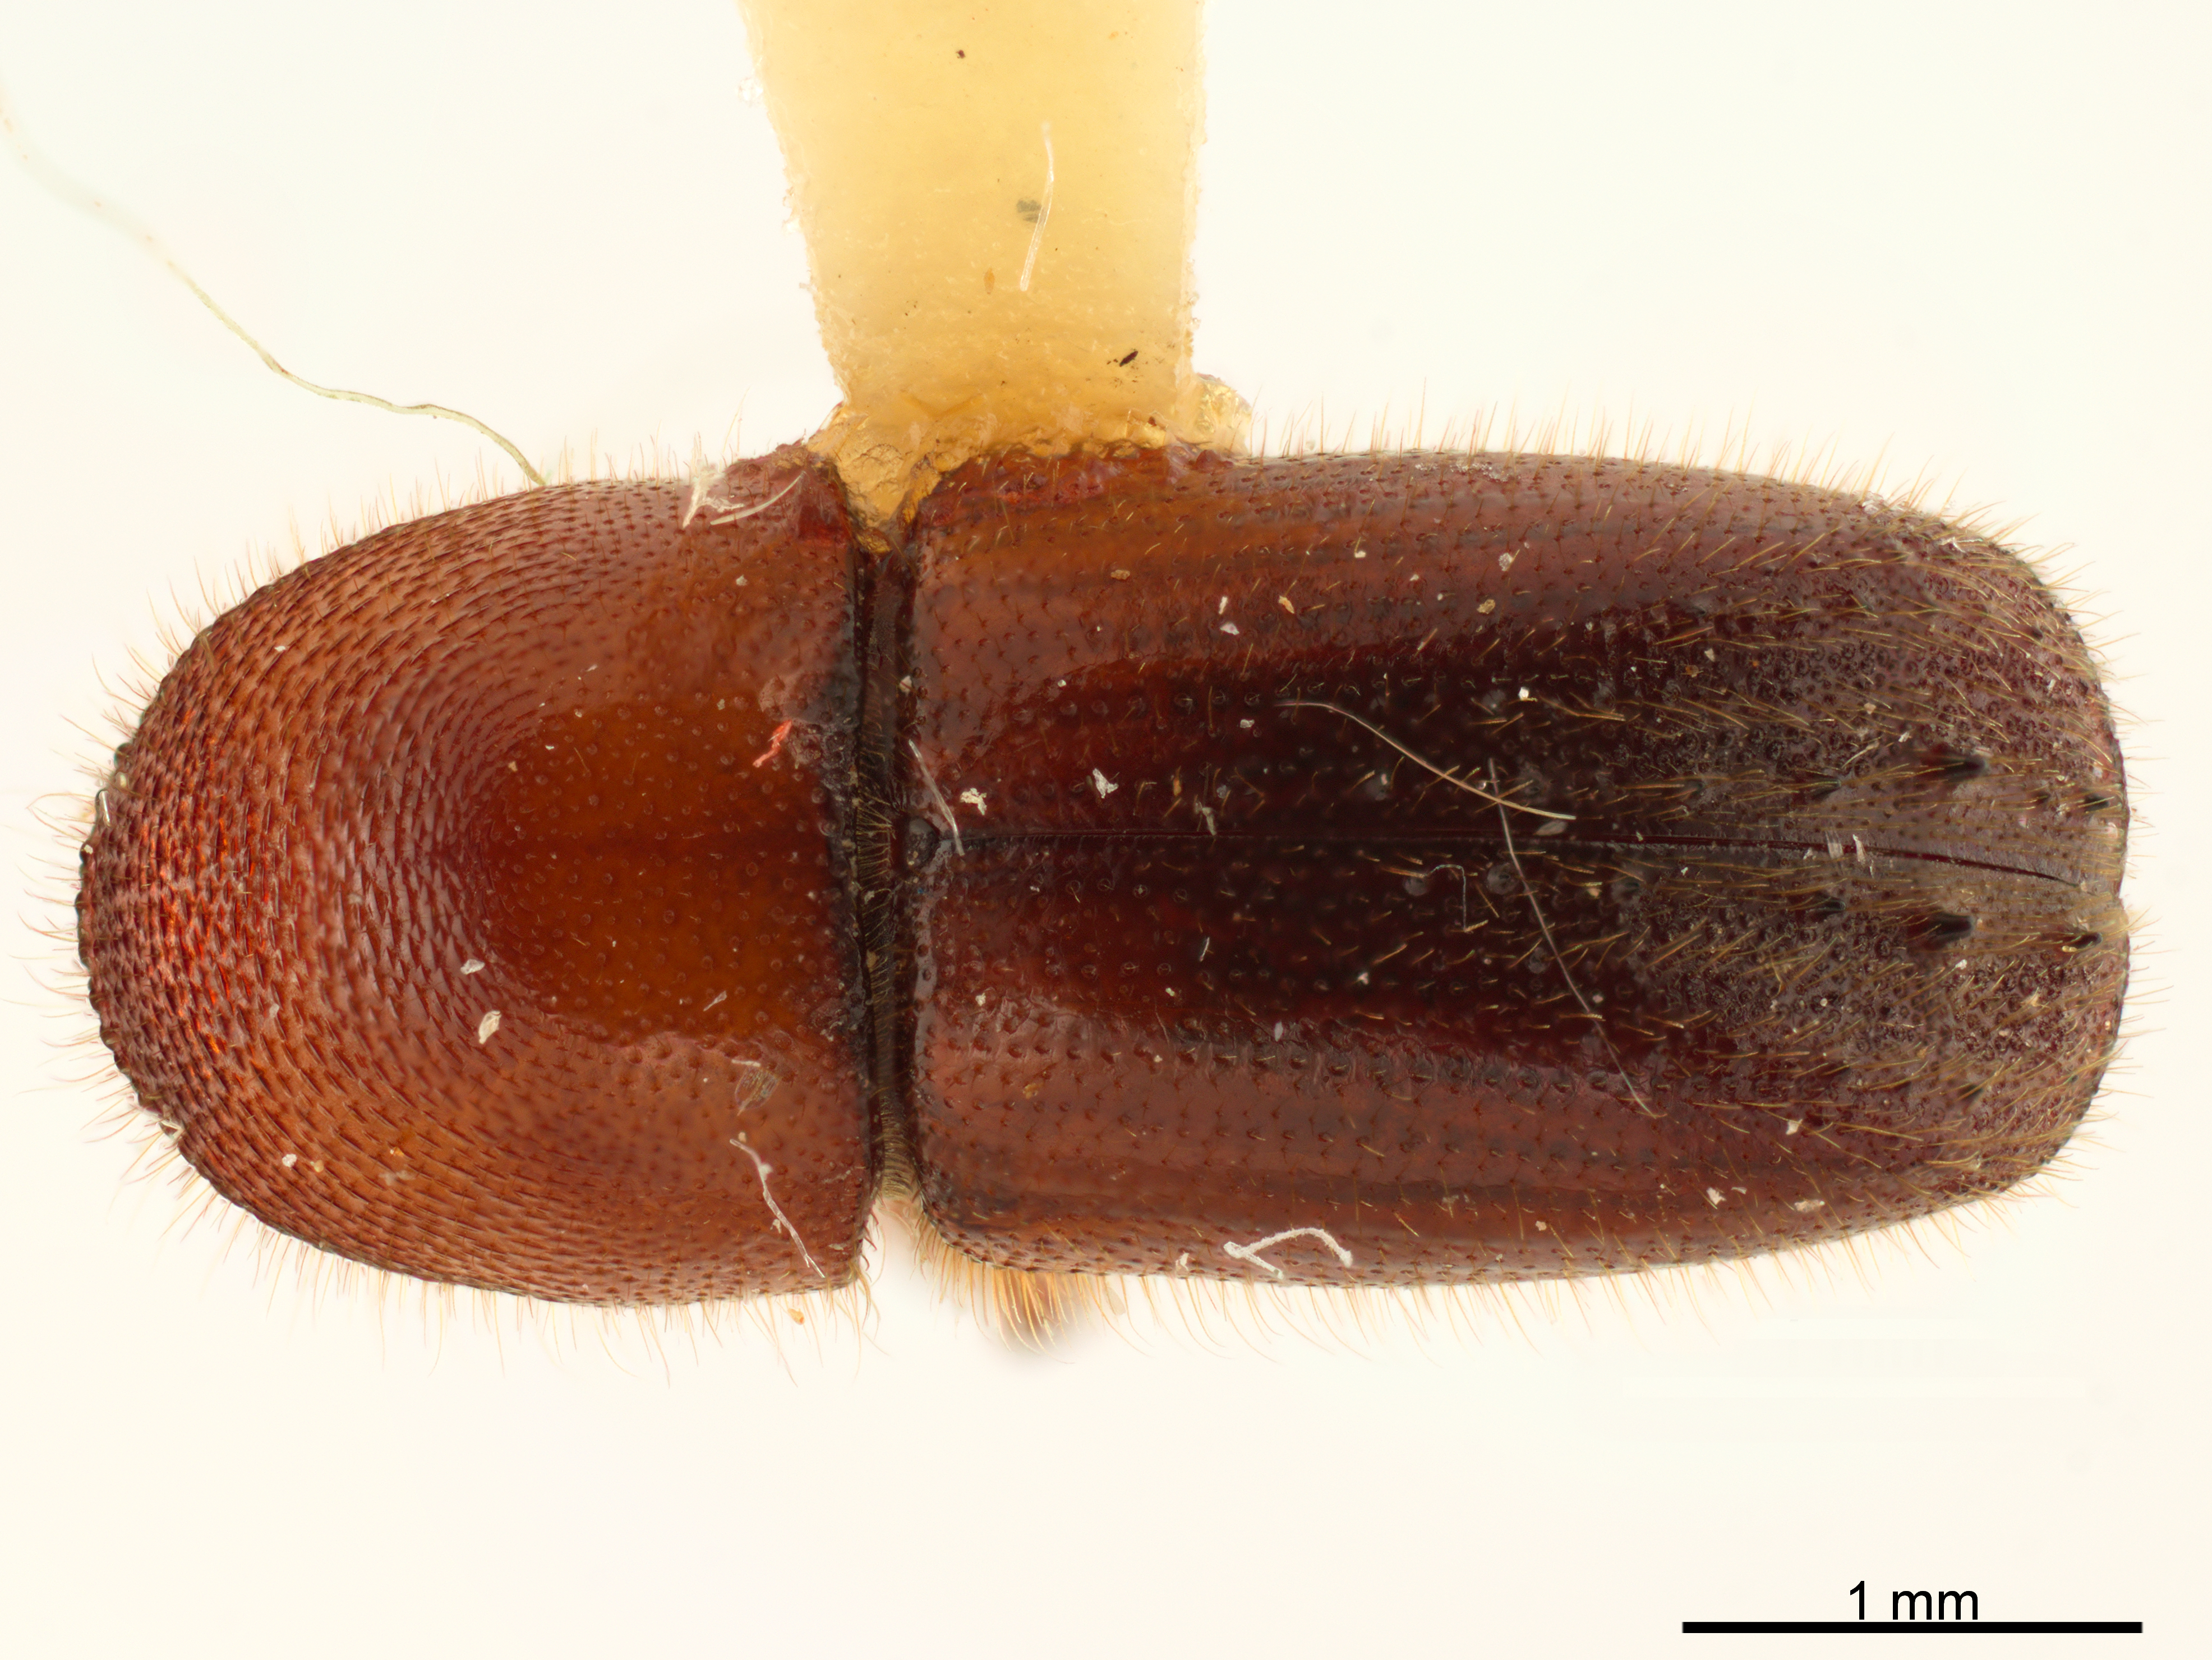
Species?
Xyleborus horridatus
